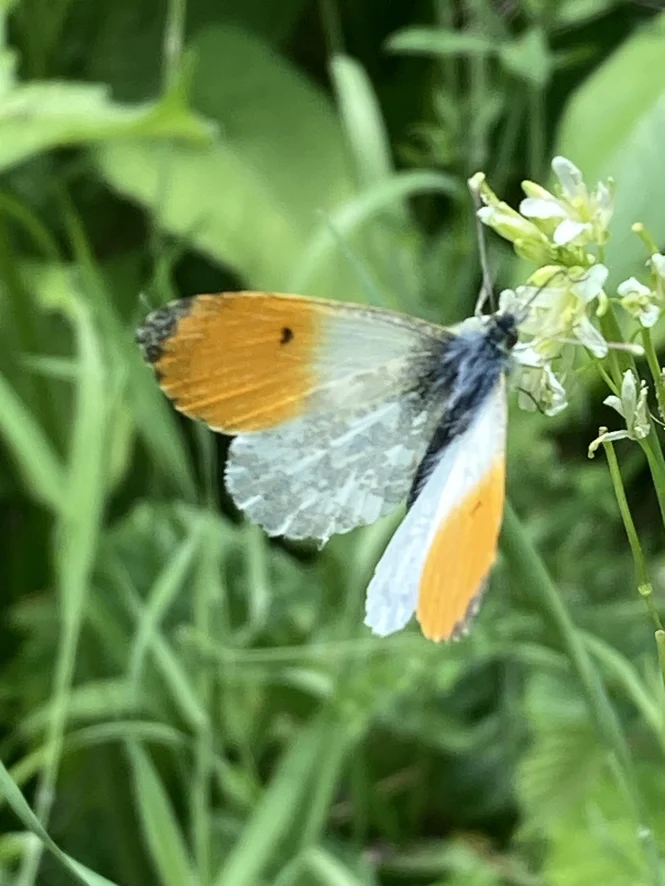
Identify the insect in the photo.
Anthocharis cardamines
